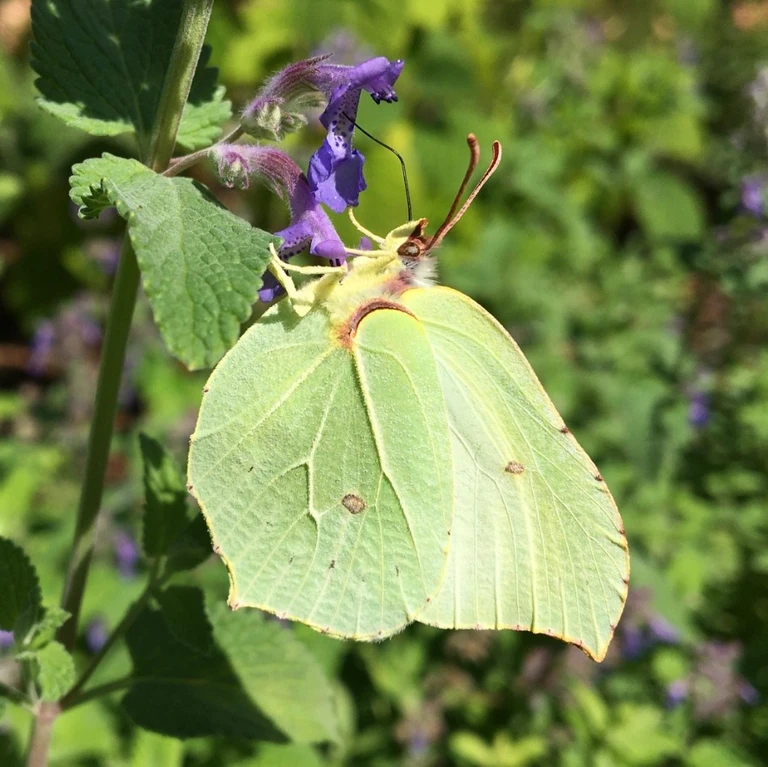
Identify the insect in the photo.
Gonepteryx rhamni
